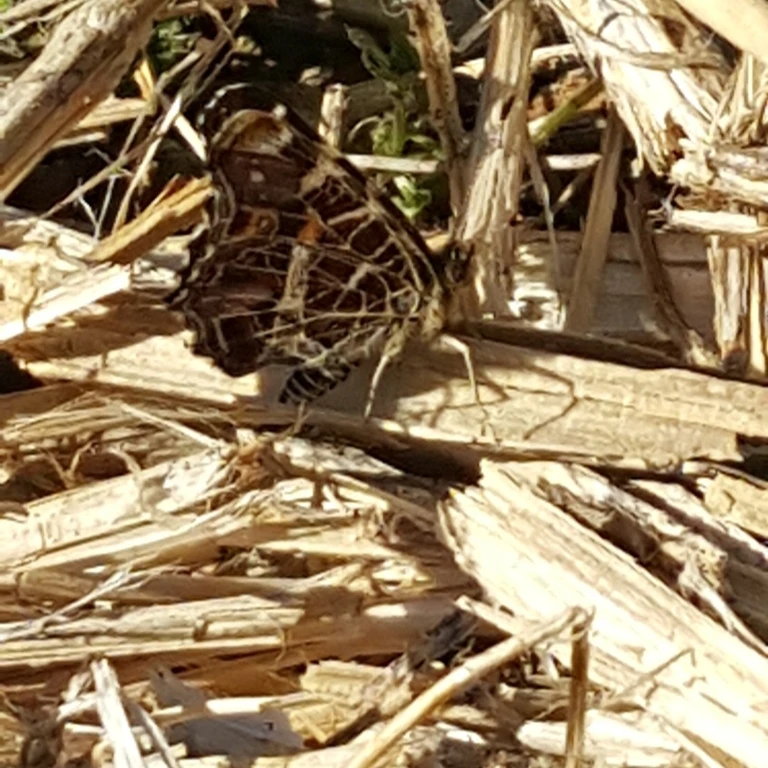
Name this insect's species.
Araschnia levana
